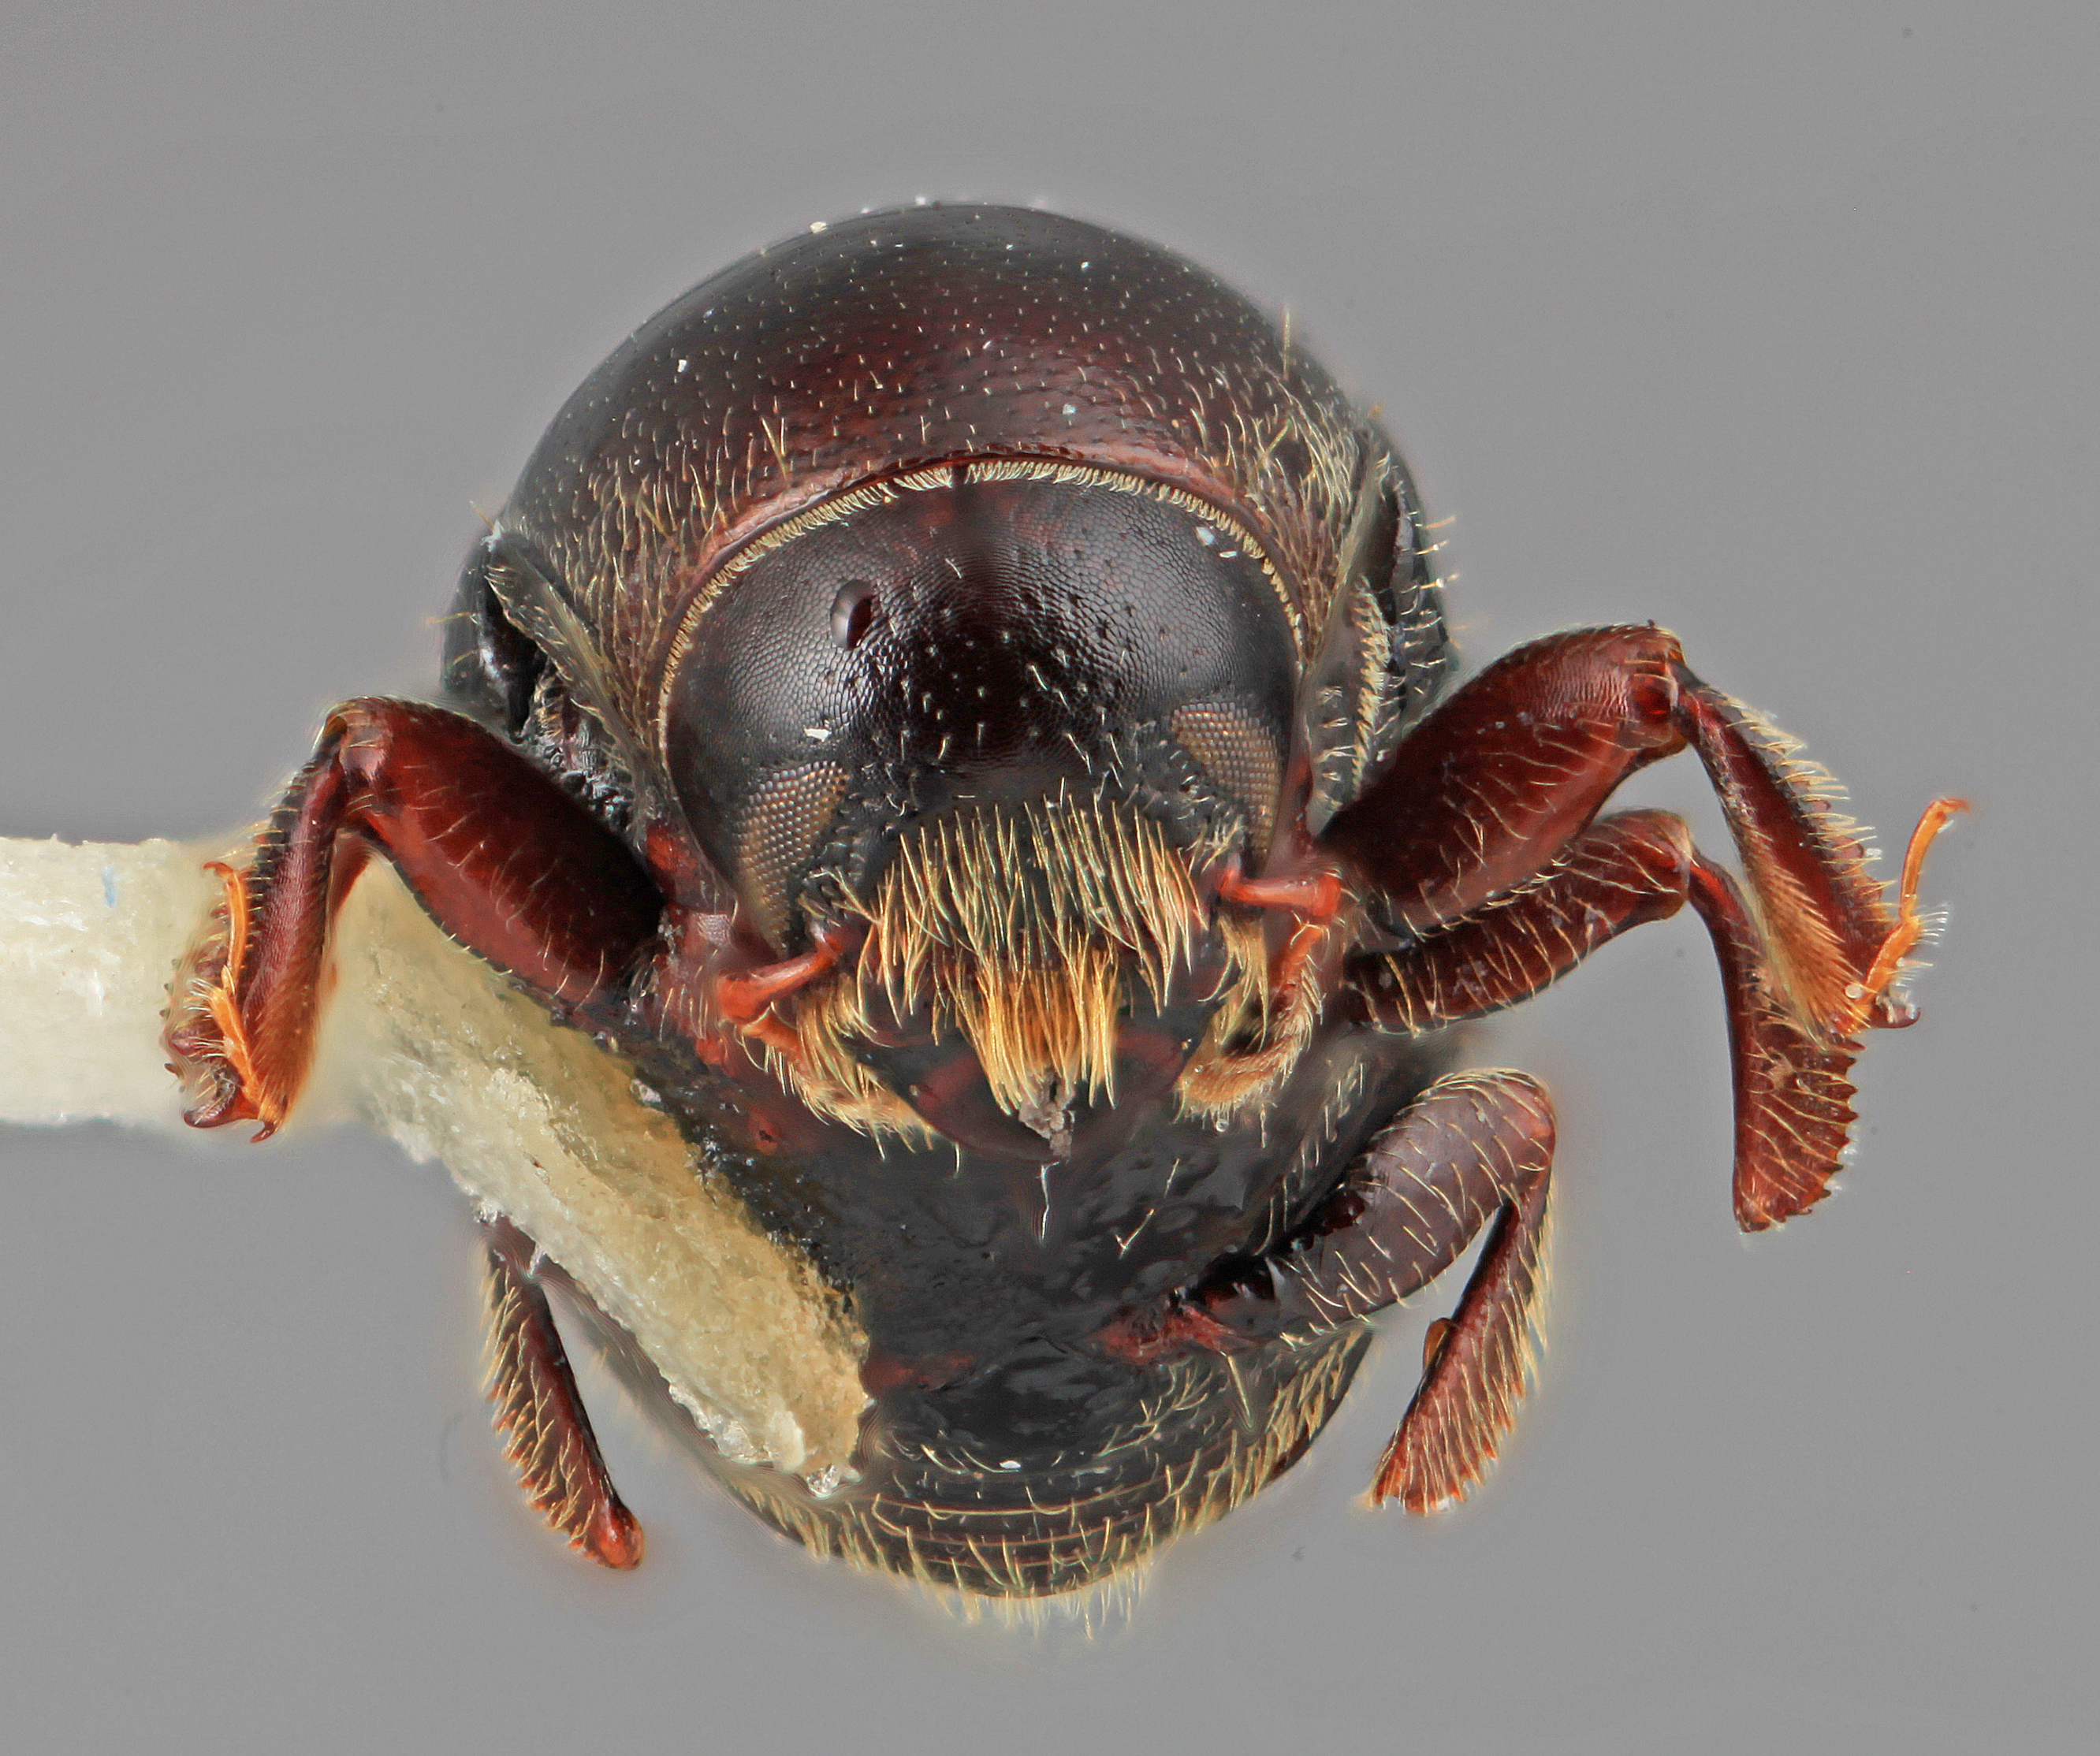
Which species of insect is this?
Scolytodes jucundus
